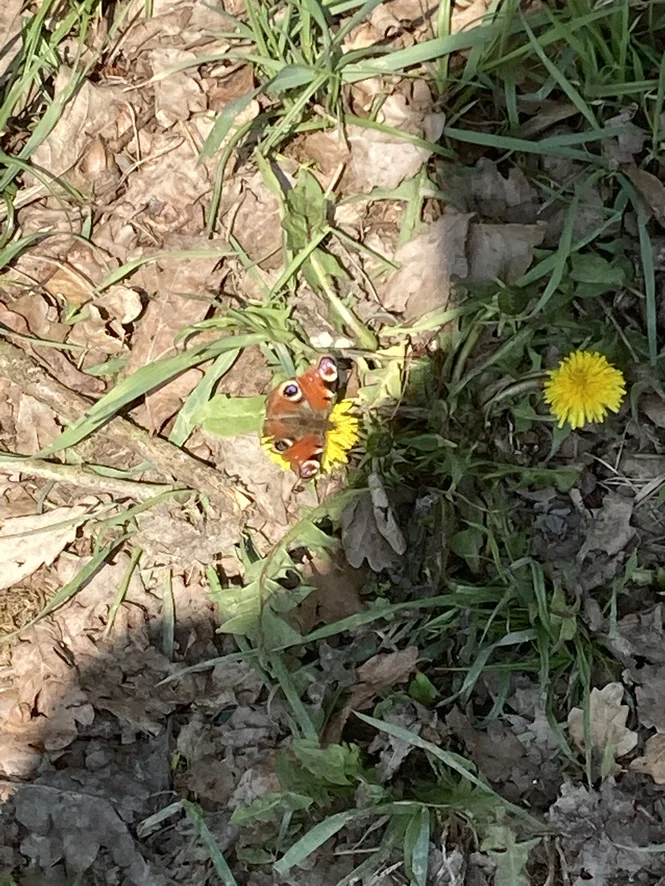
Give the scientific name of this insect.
Aglais io
